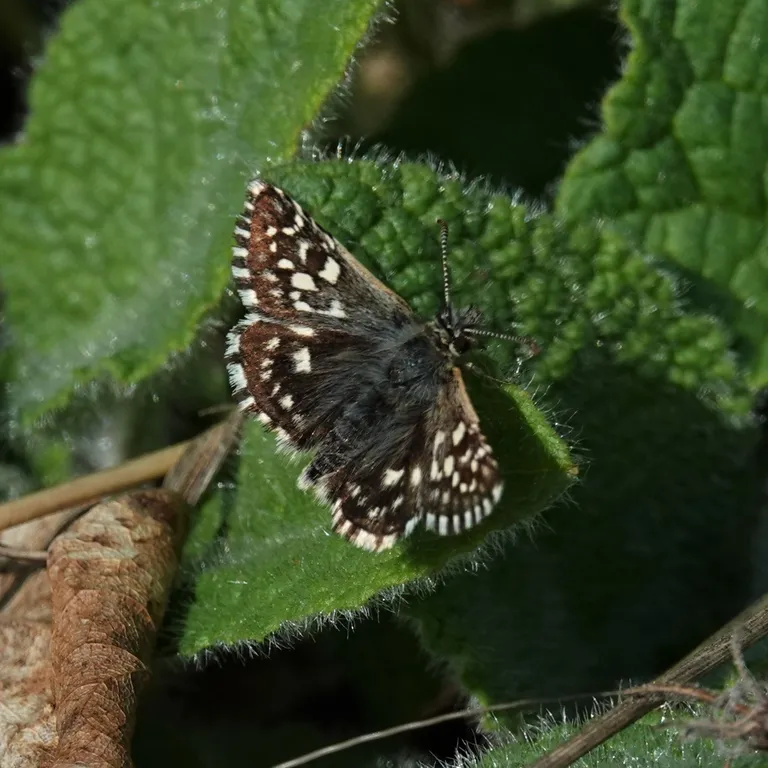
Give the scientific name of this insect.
Pyrgus malvae
